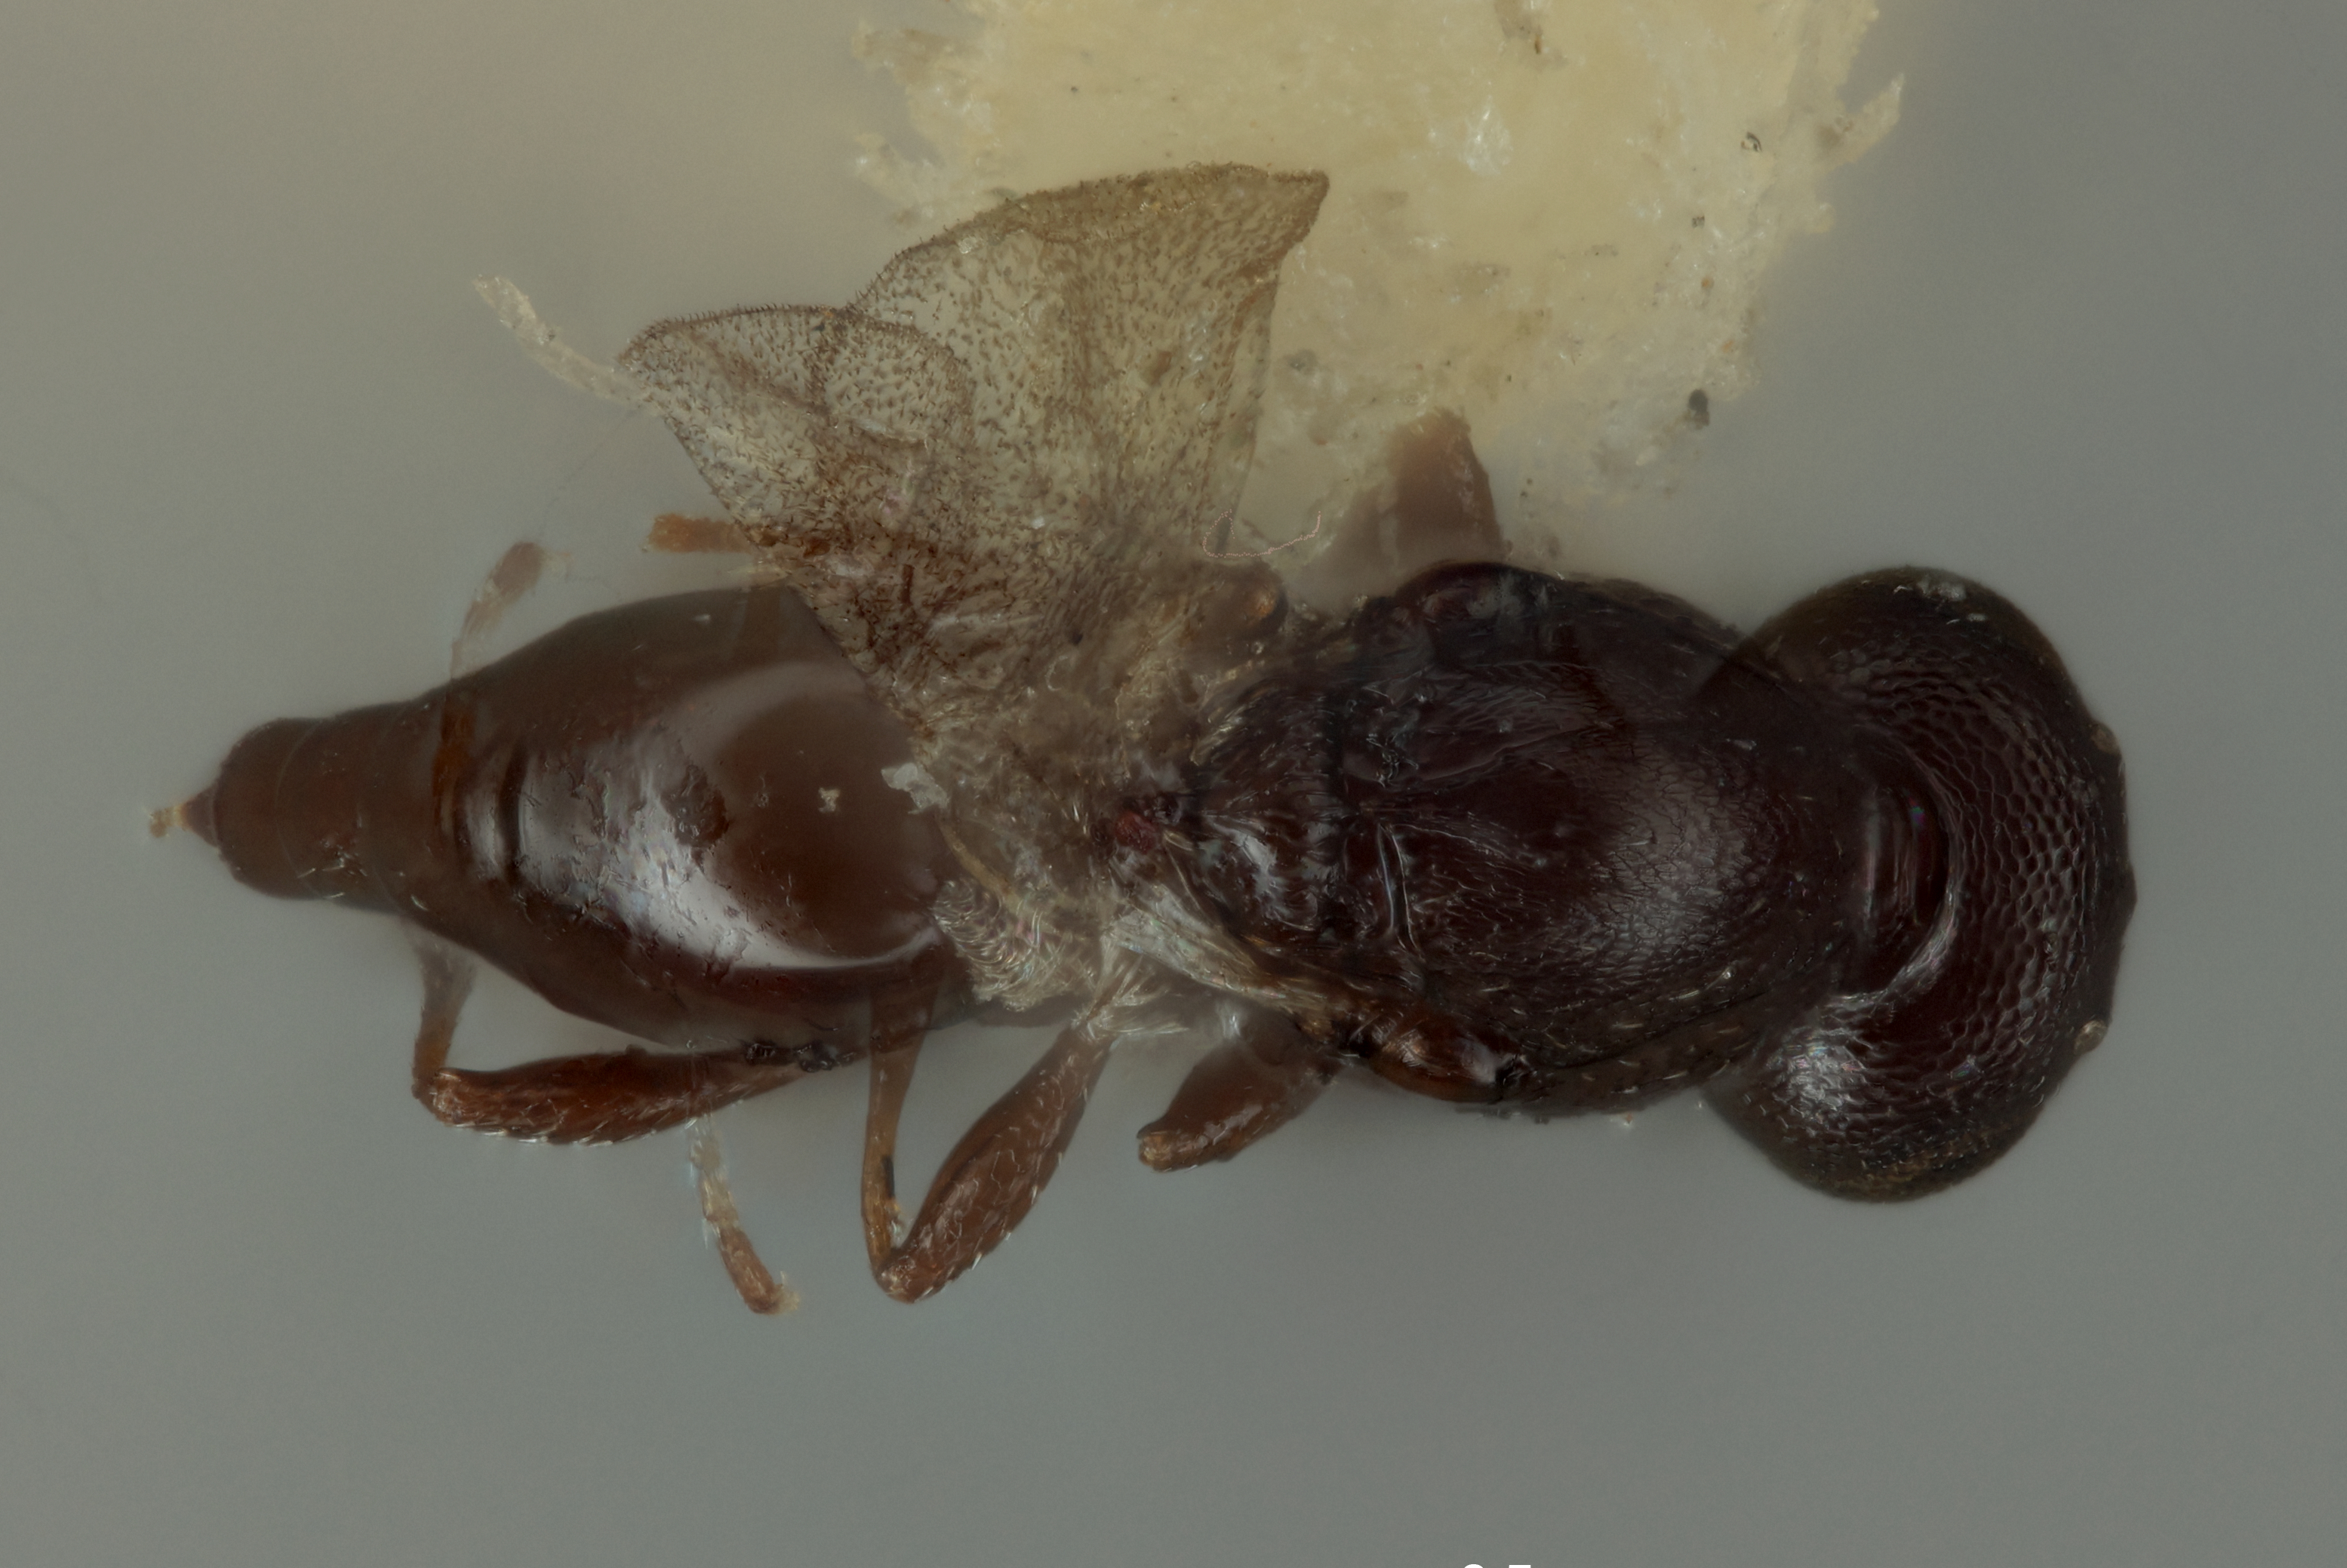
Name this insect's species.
Sactogaster anomaliventris
